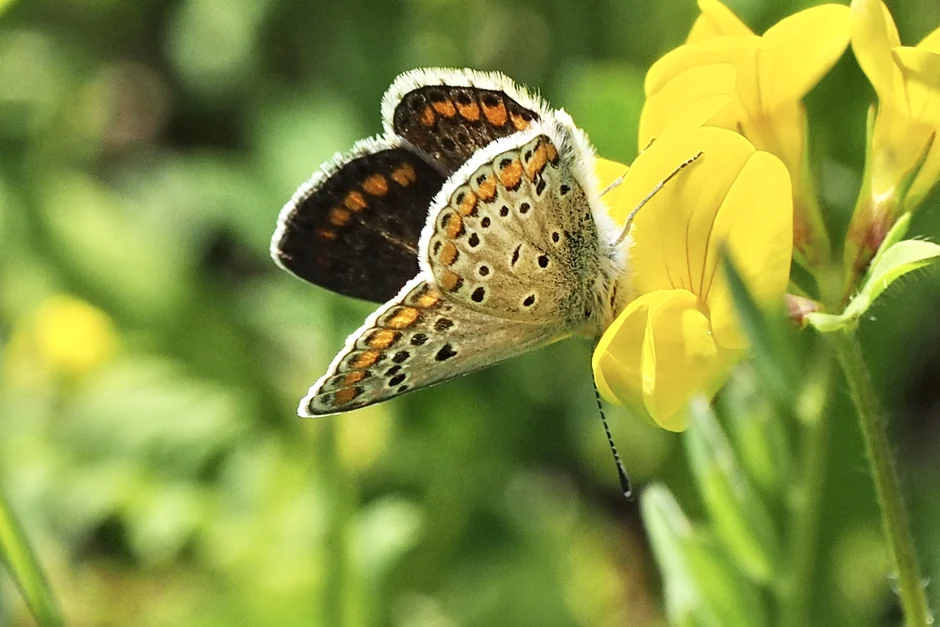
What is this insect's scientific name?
Aricia agestis/artaxerxes
